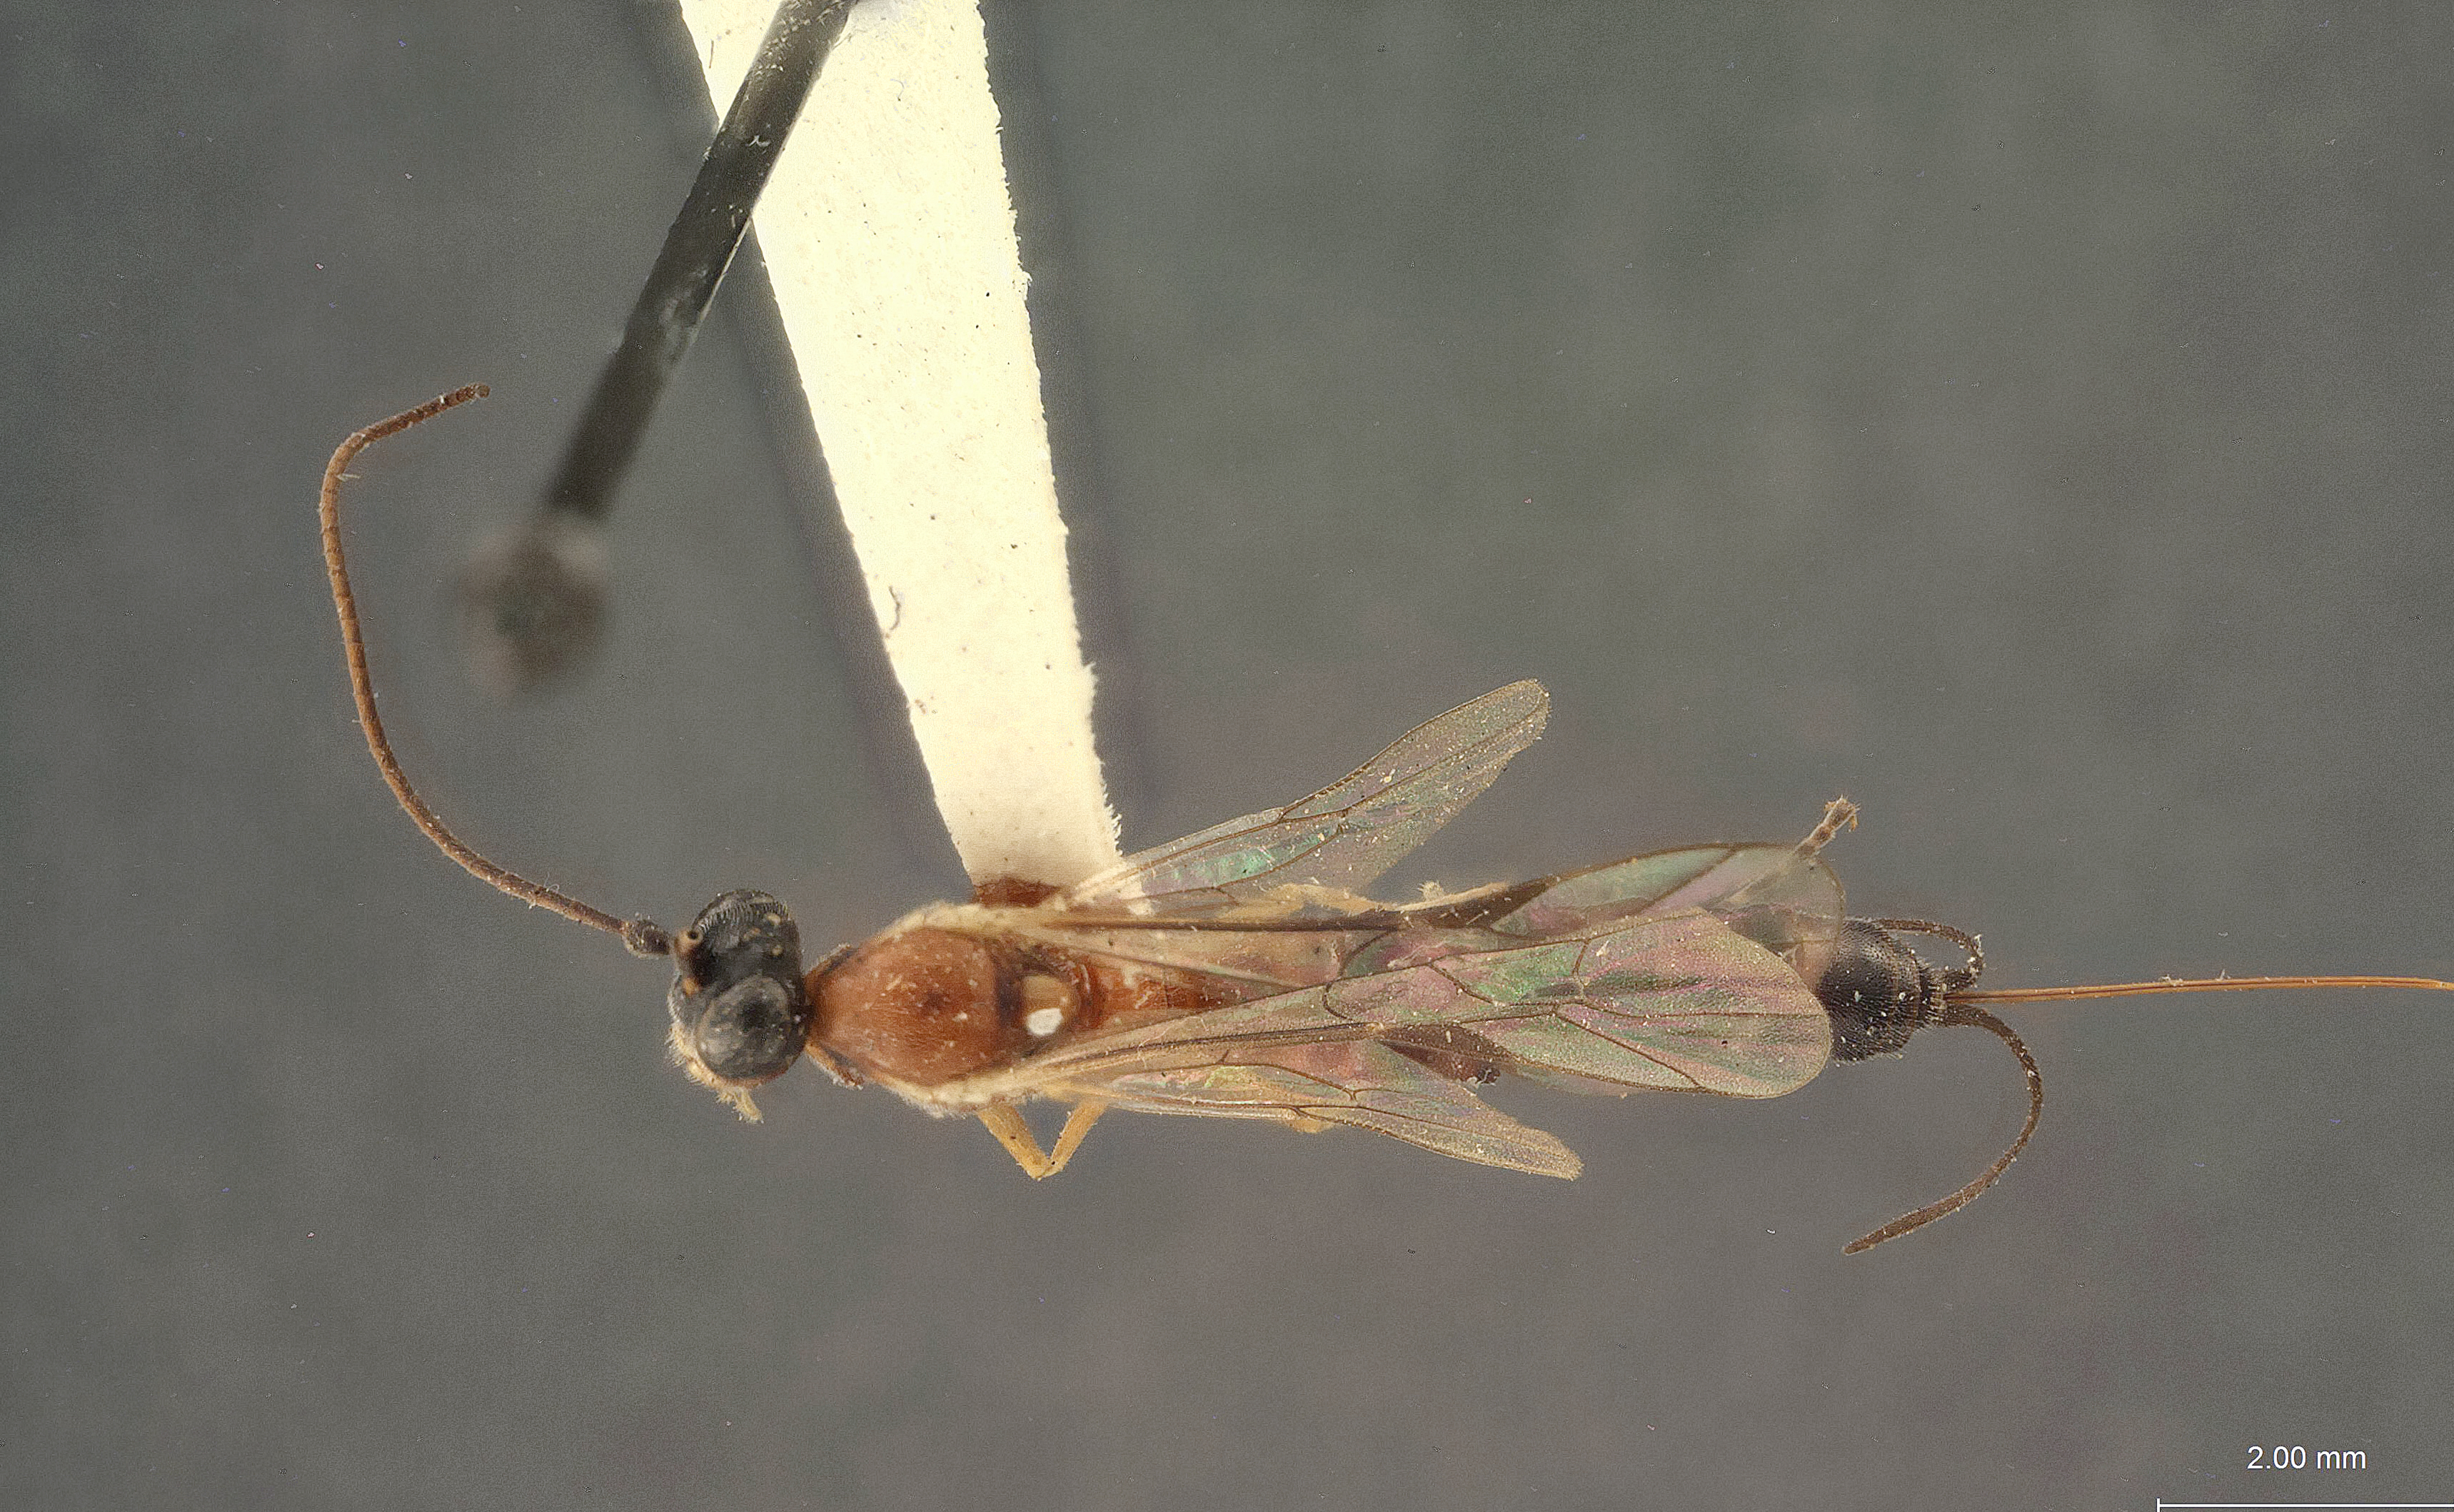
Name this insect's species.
Glypta anagulata
